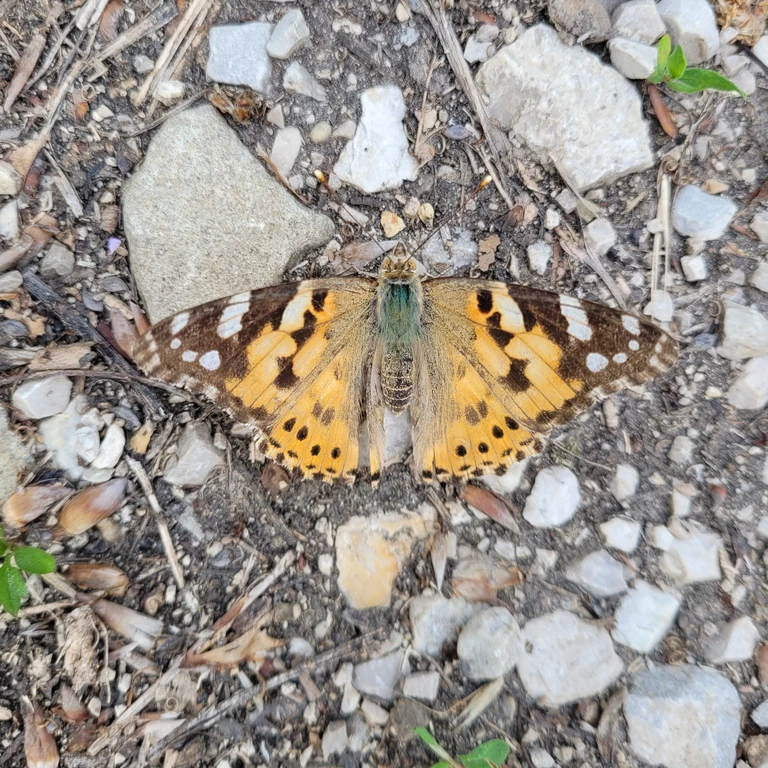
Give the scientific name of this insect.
Vanessa cardui
